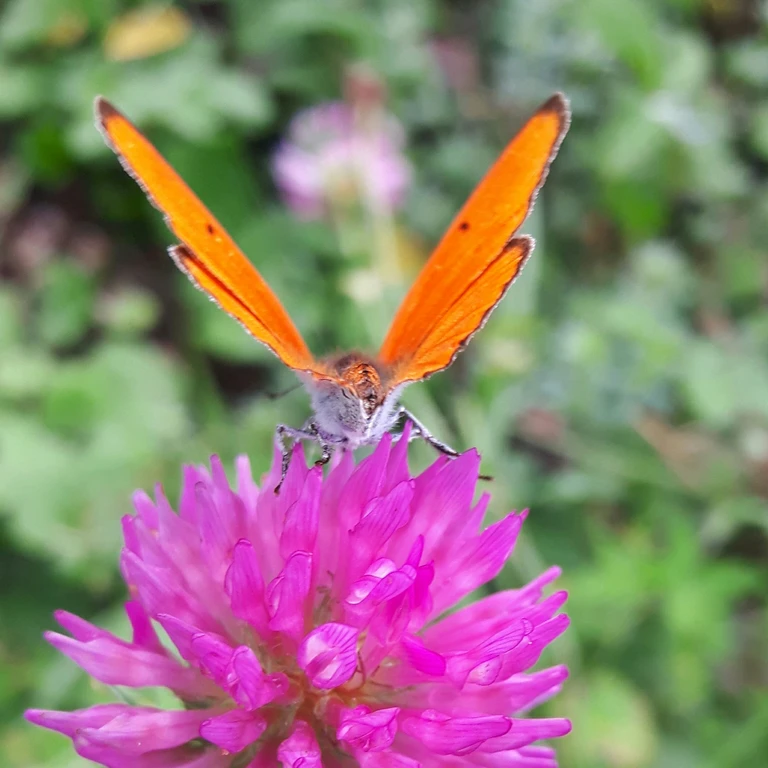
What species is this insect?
Lycaena dispar
